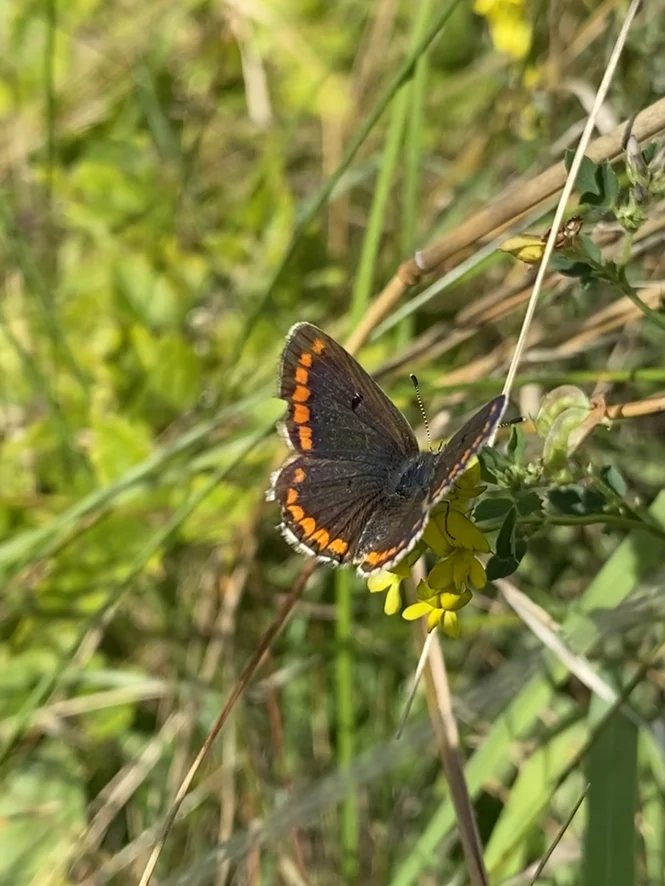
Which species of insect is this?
Aricia agestis/artaxerxes
